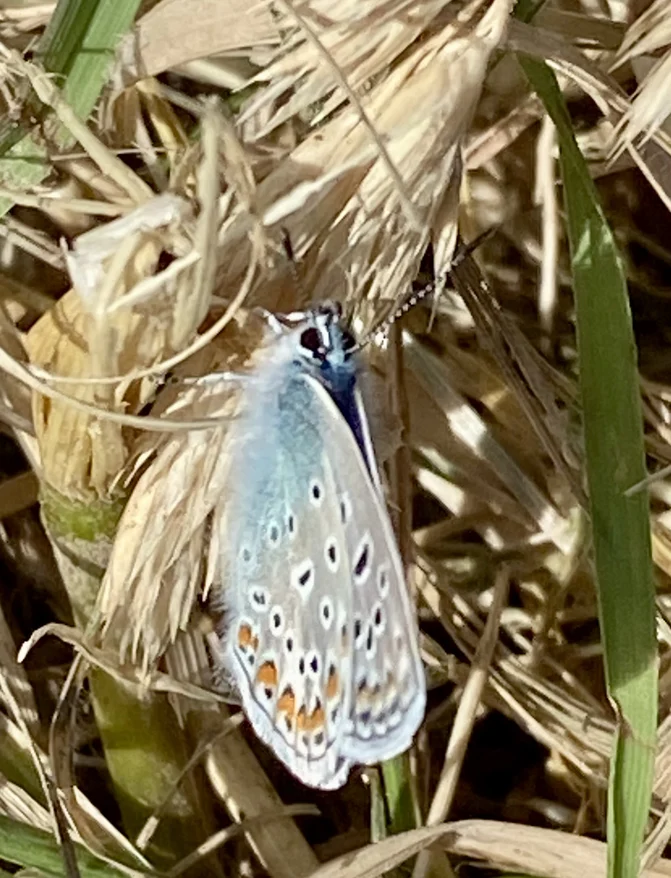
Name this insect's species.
Polyommatus icarus
